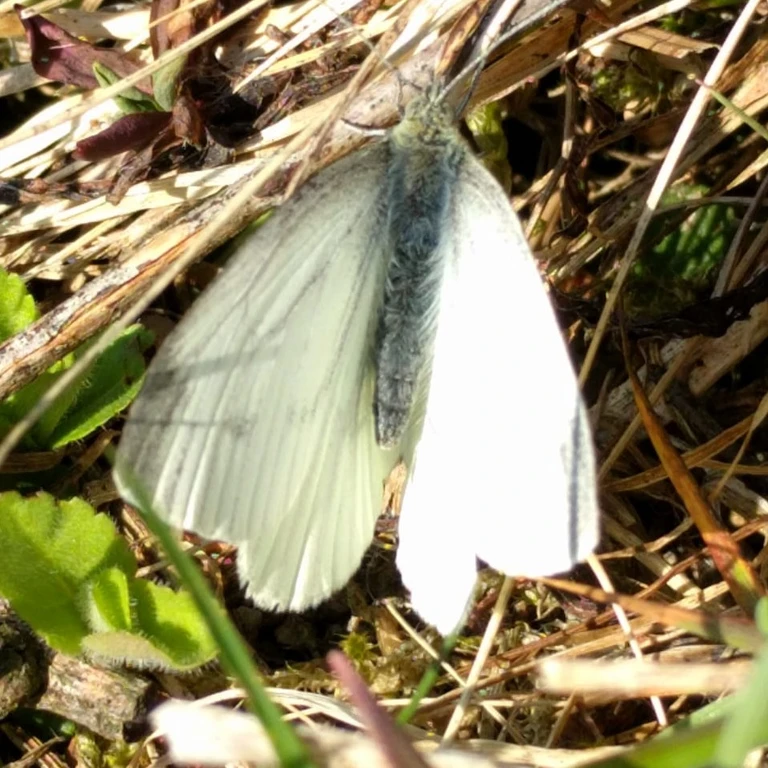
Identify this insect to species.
Pieris rapae
